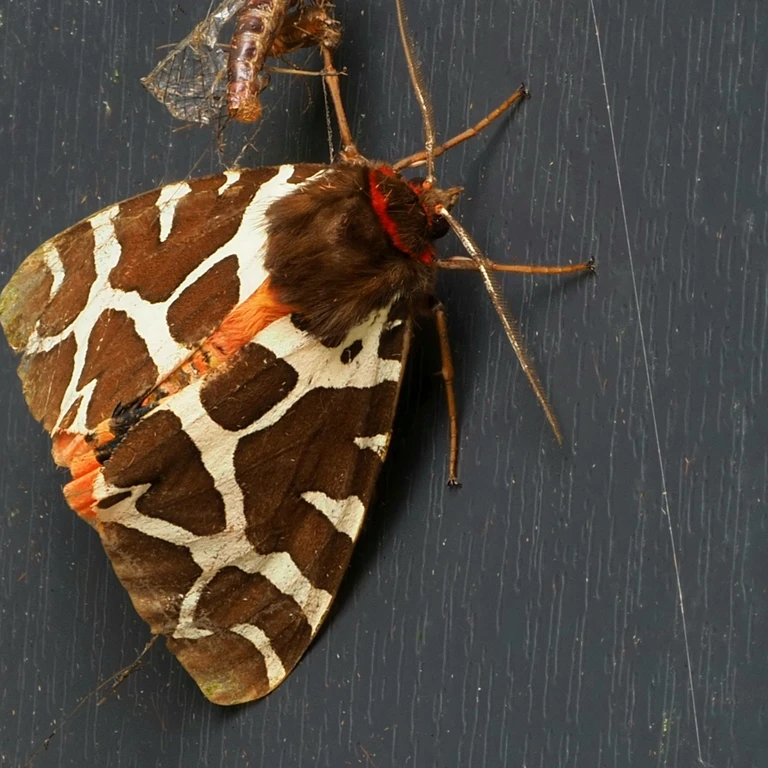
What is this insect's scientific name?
Arctia caja
